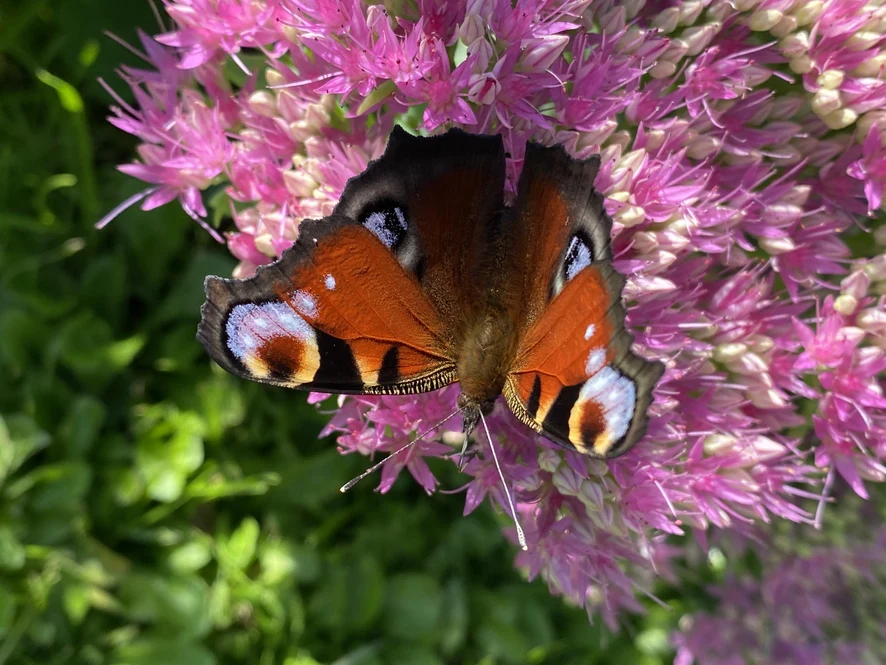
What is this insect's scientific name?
Aglais io
